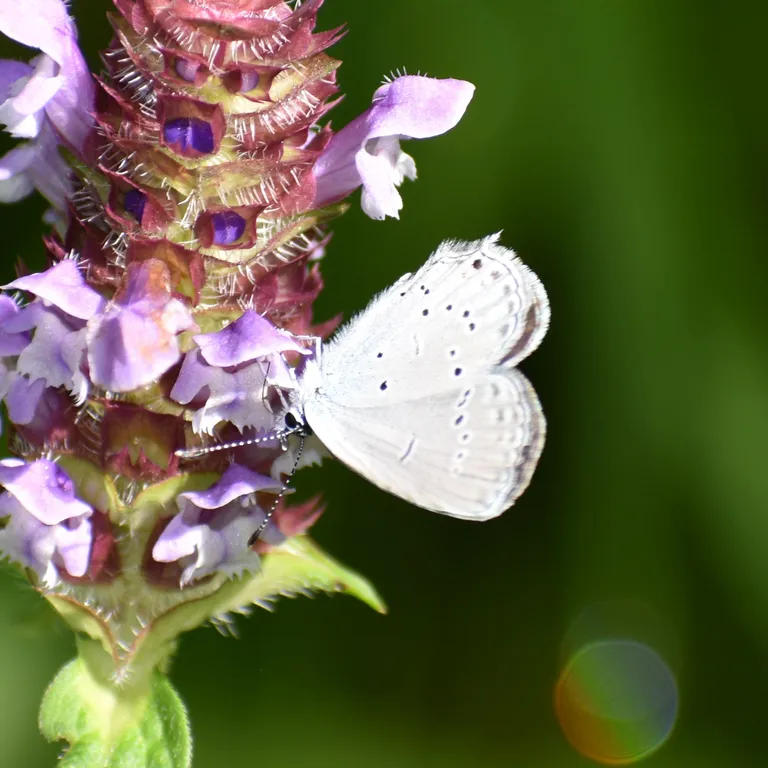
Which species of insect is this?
Cupido decolorata (also Elkalyce decolorata)
